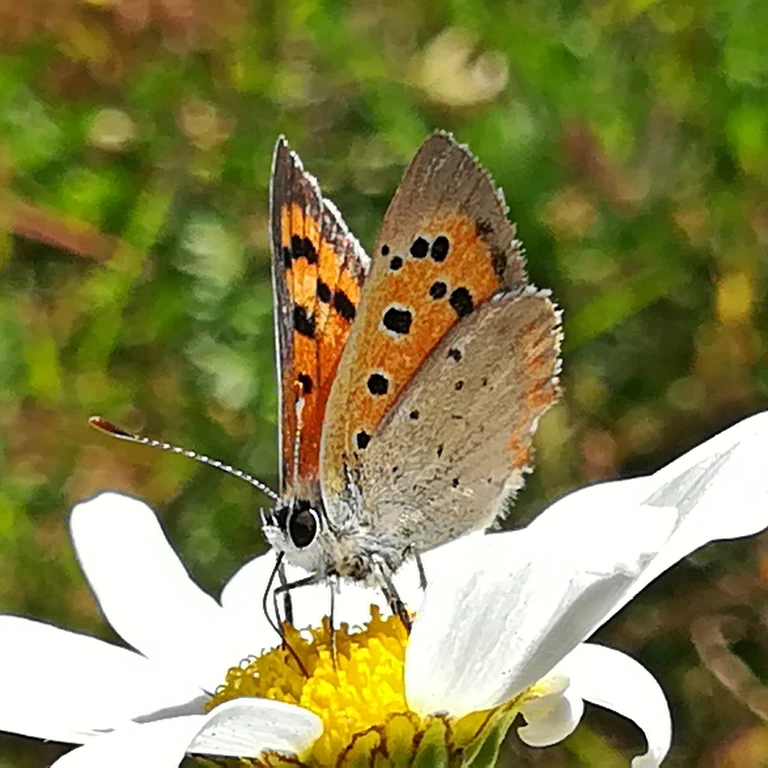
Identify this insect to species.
Lycaena phlaeas
